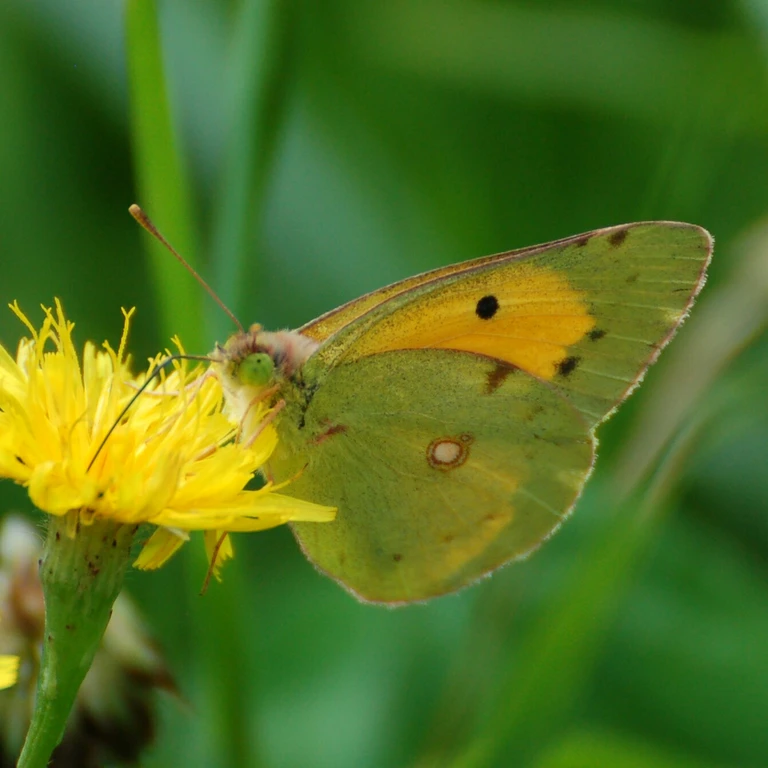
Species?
Colias croceus
